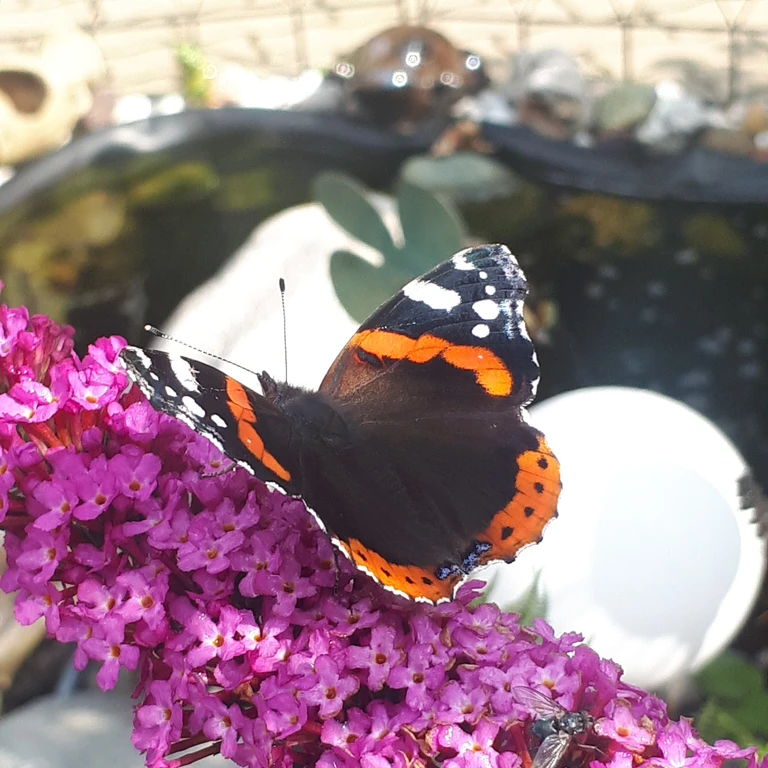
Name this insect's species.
Vanessa atalanta
